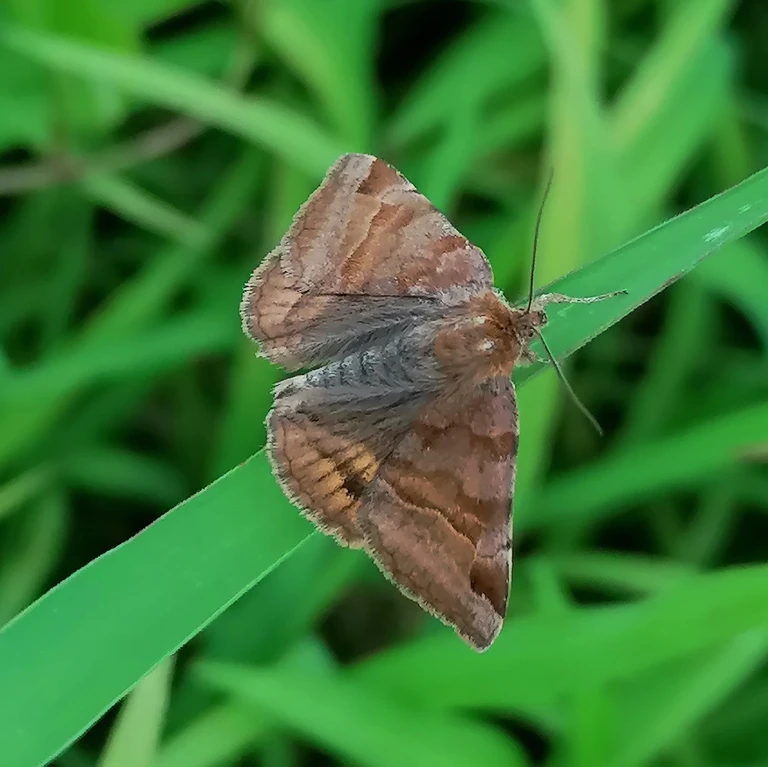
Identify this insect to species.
Euclidia glyphica
